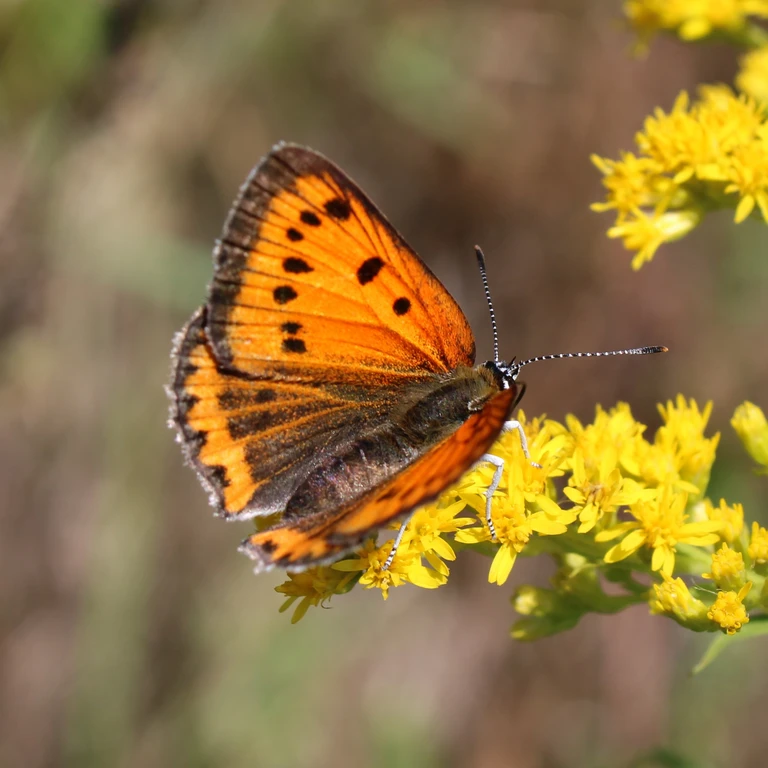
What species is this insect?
Lycaena dispar
